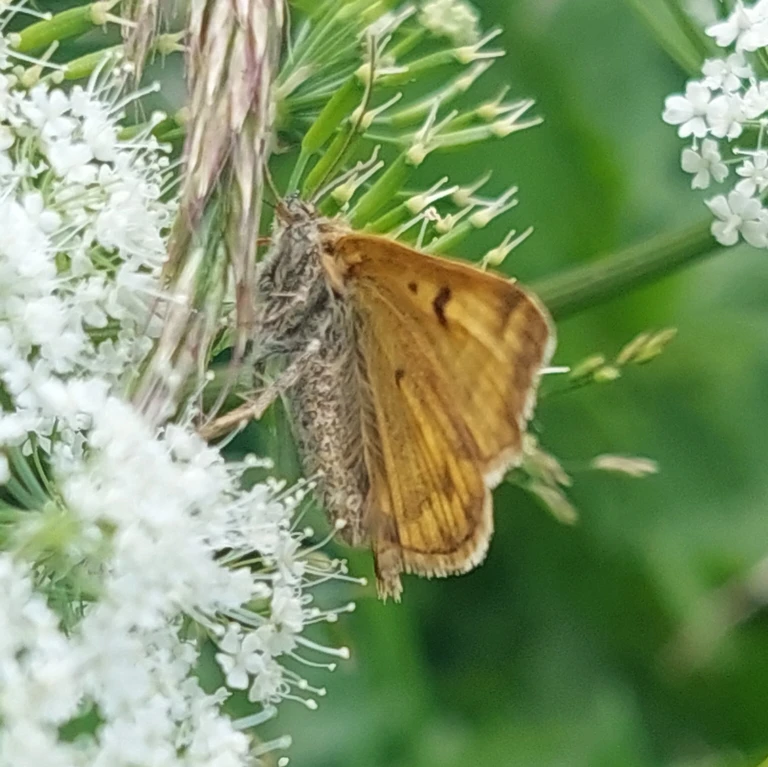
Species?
Euclidia glyphica
